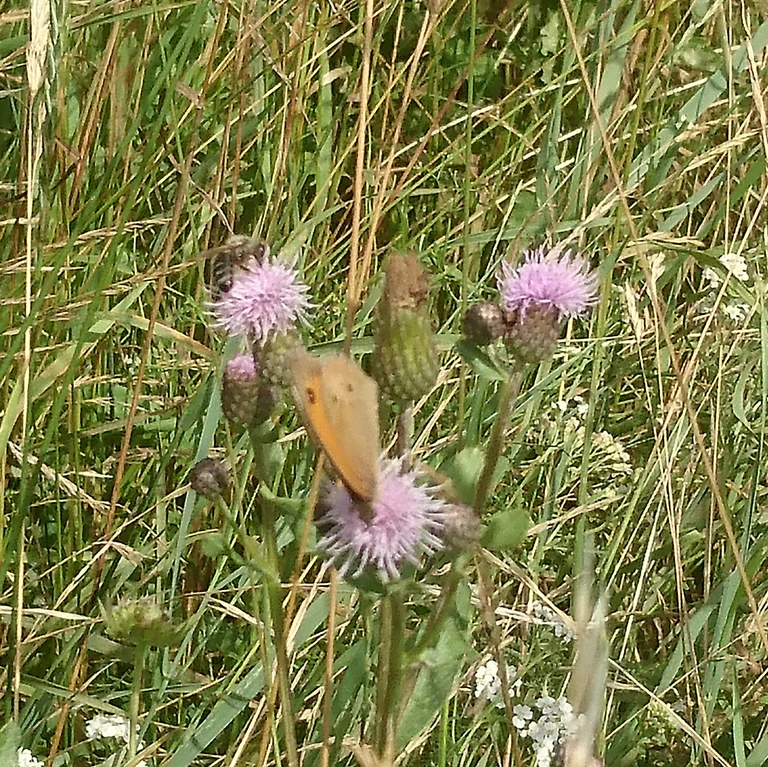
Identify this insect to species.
Maniola jurtina
